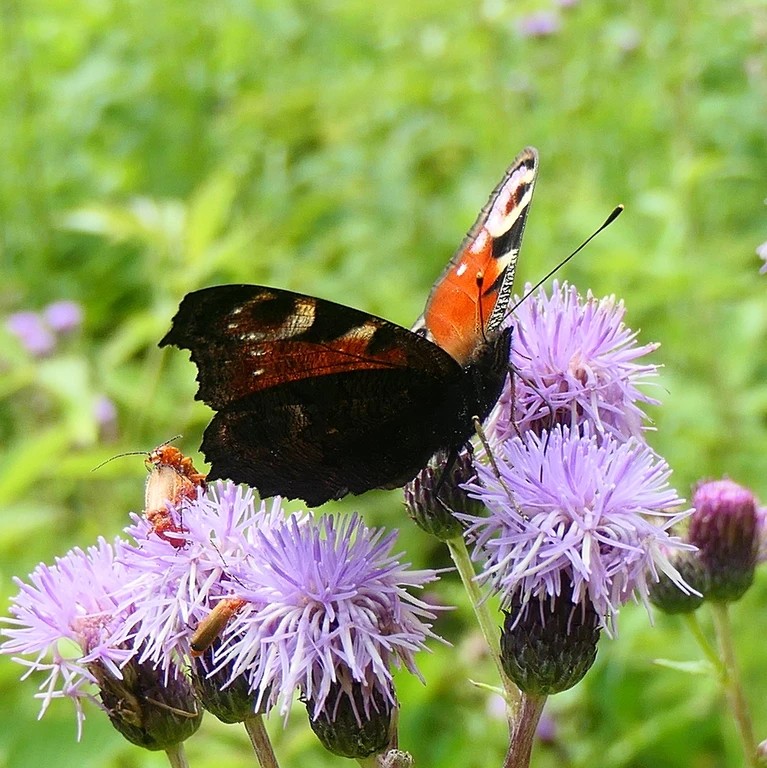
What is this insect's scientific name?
Aglais io
